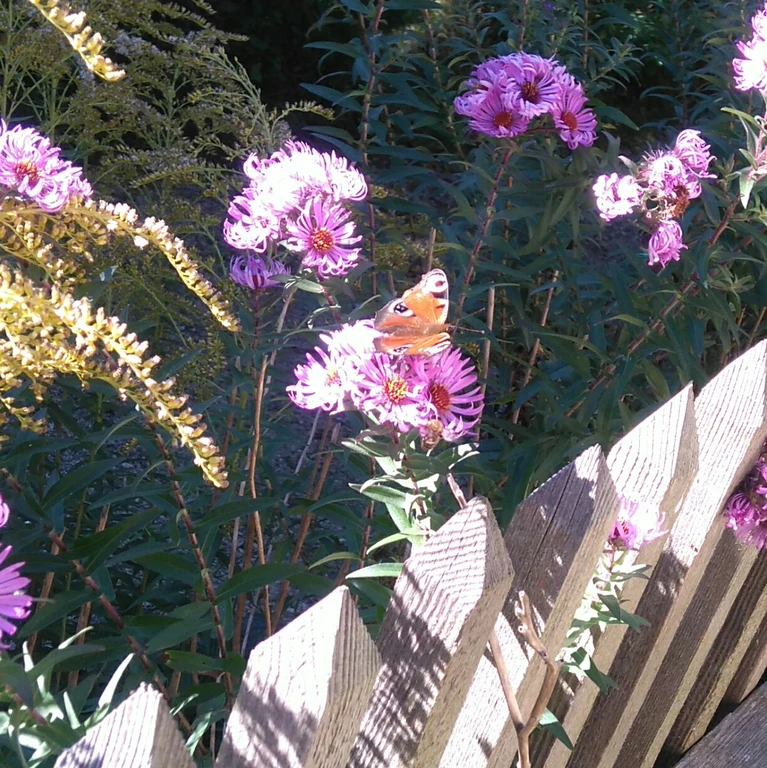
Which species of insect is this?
Aglais io
